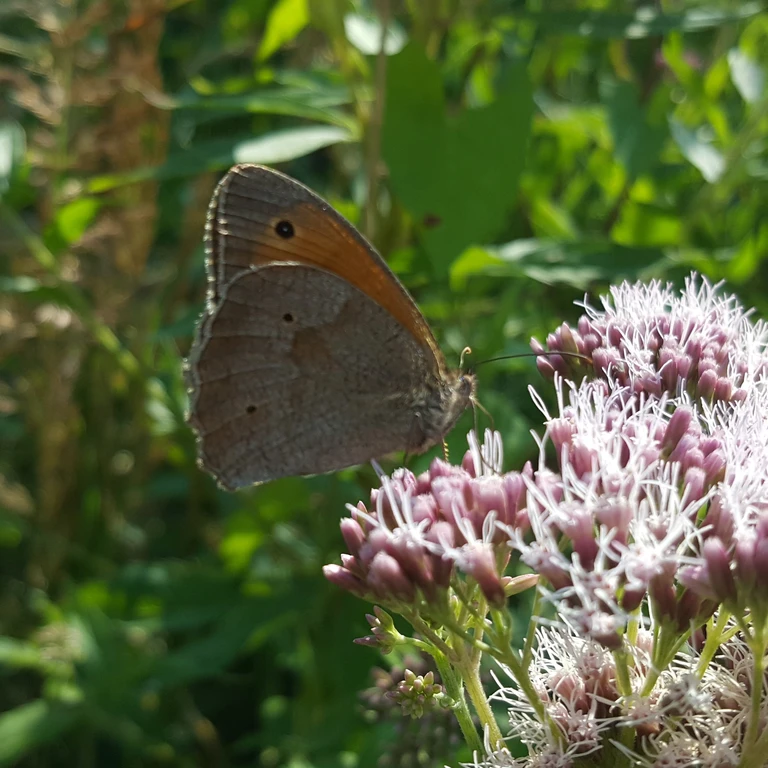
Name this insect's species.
Maniola jurtina
